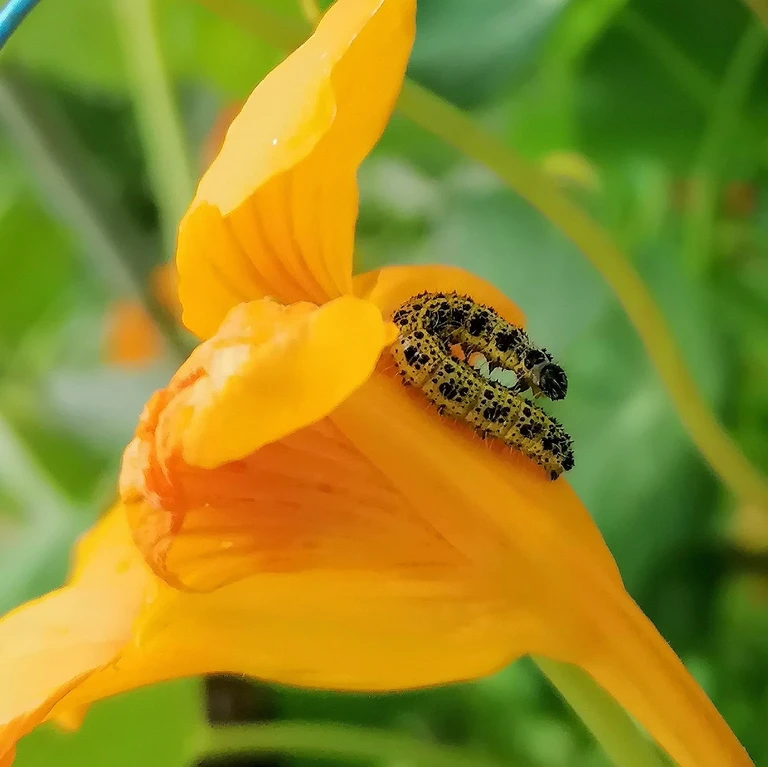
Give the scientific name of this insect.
Pieris brassicae
